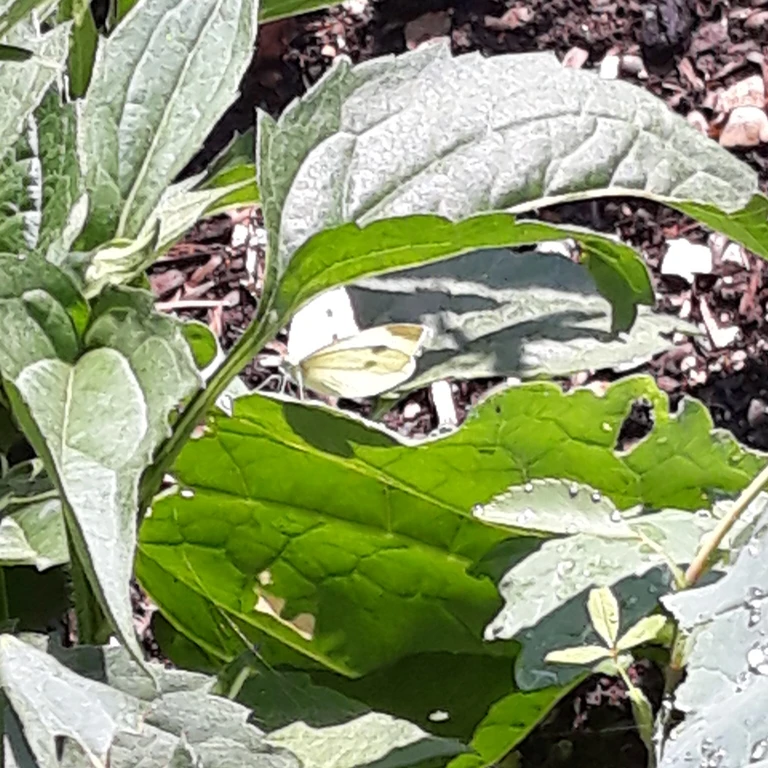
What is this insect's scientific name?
Pieris rapae
